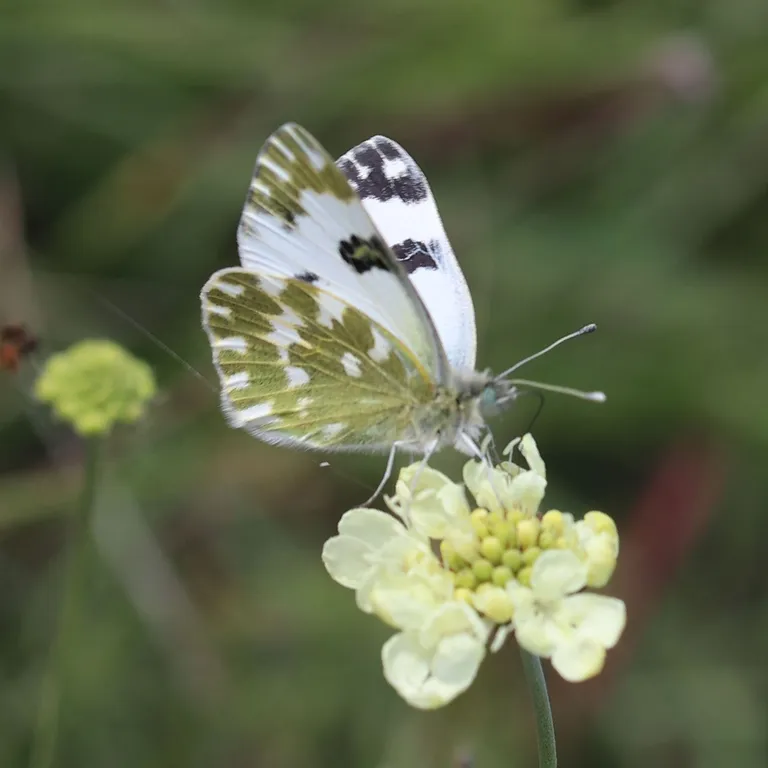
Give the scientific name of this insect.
Pontia edusa
